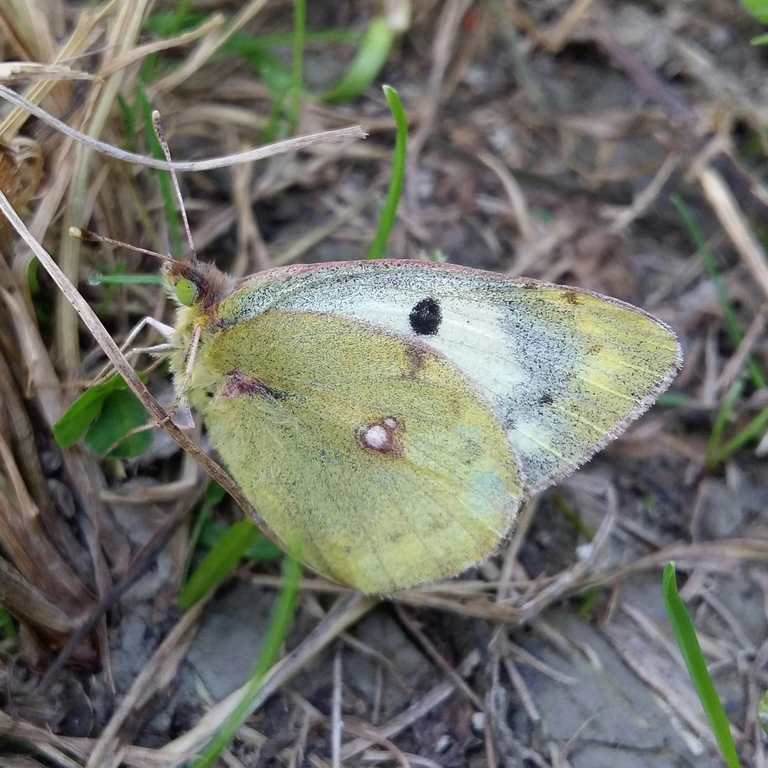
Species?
Colias phicomone
